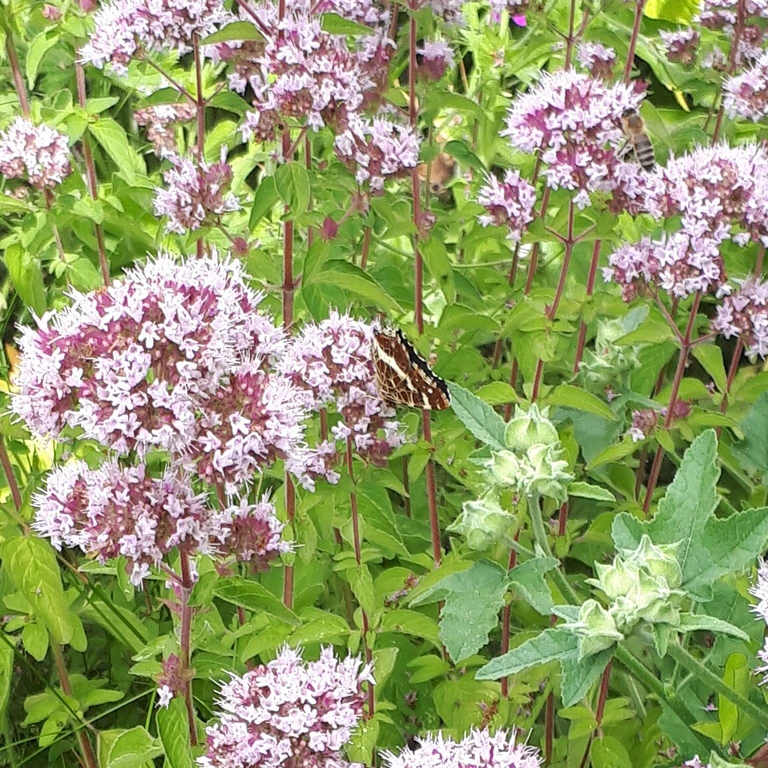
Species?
Araschnia levana
